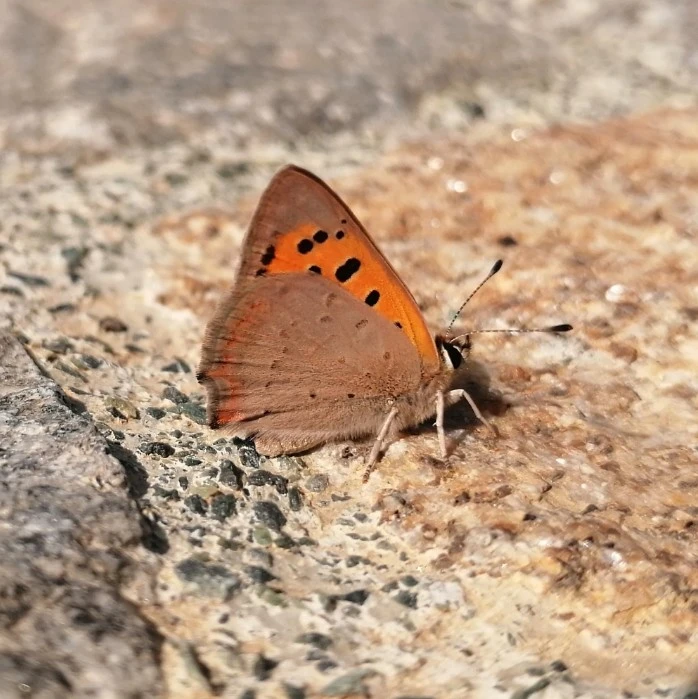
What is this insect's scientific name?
Lycaena phlaeas
